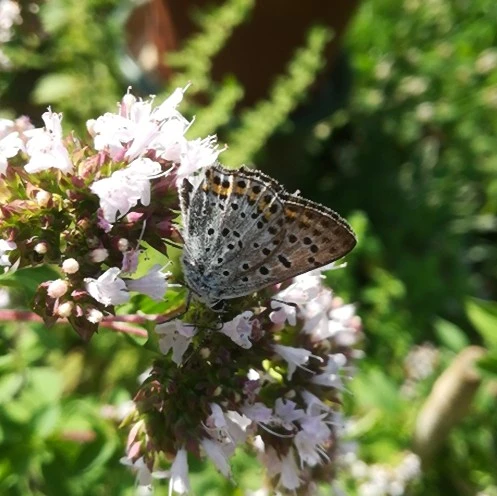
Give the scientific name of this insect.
Lycaena tityrus (also Loweia tityrus)
